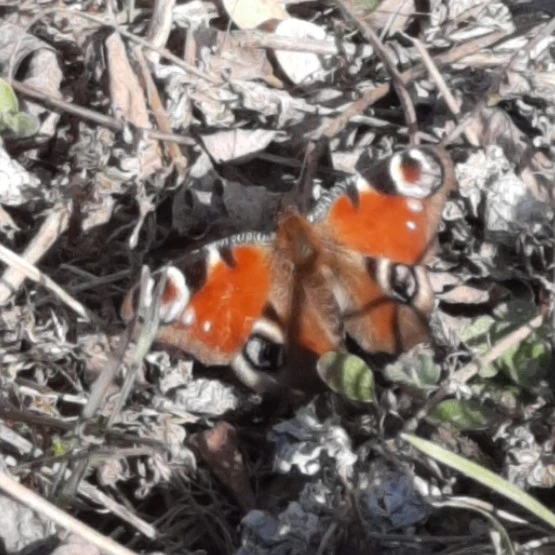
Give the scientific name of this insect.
Aglais io
